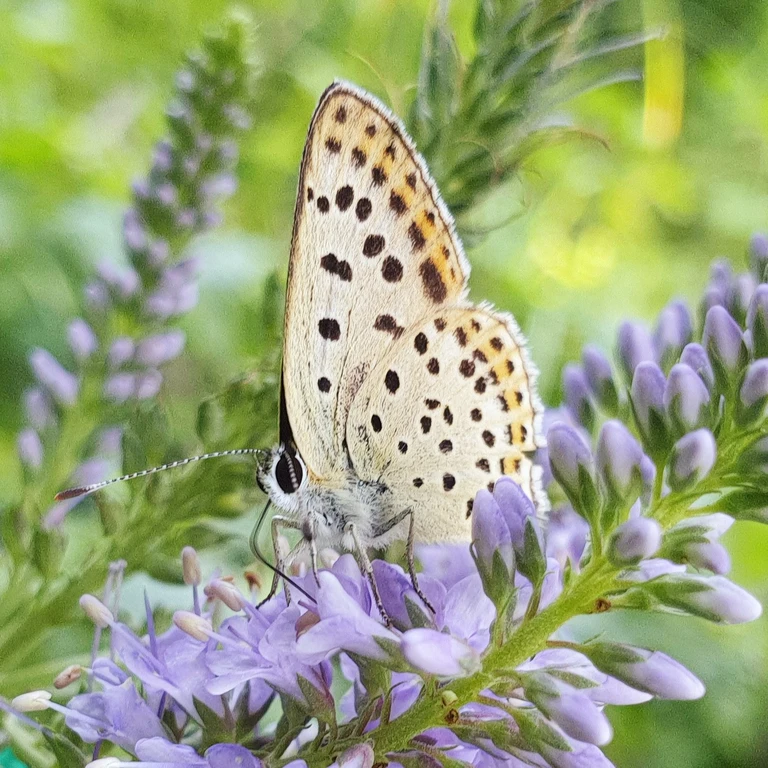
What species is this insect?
Lycaena tityrus (also Loweia tityrus)
